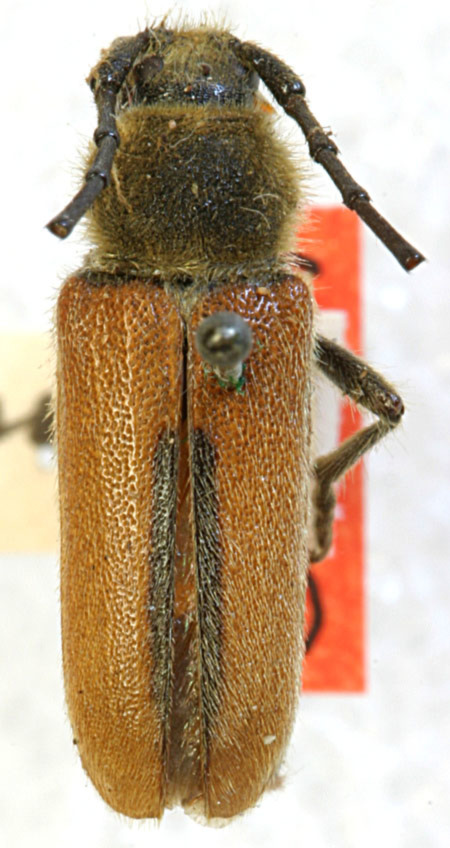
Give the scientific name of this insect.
Crossidius crassipes
